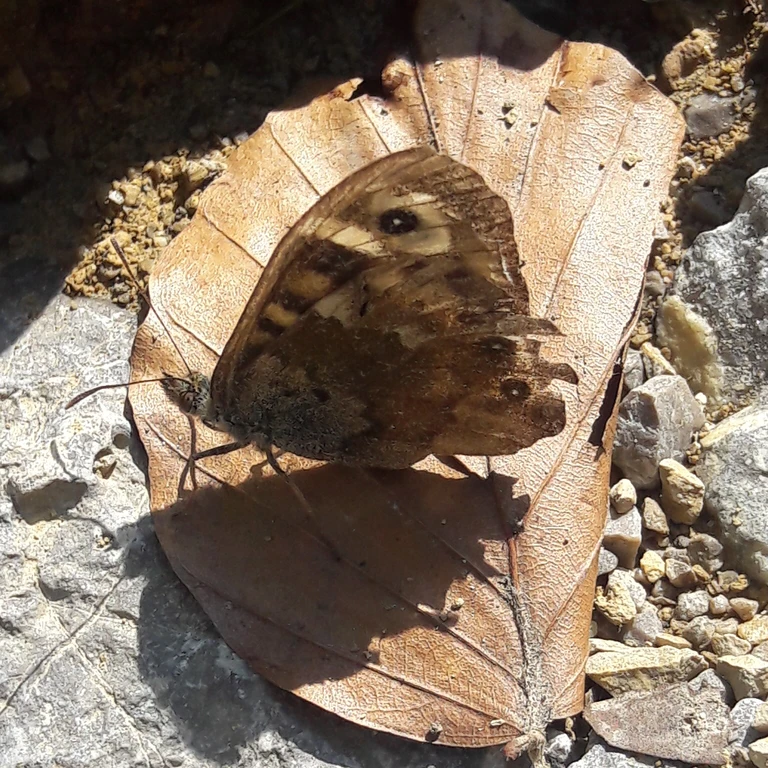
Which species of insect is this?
Pararge aegeria
